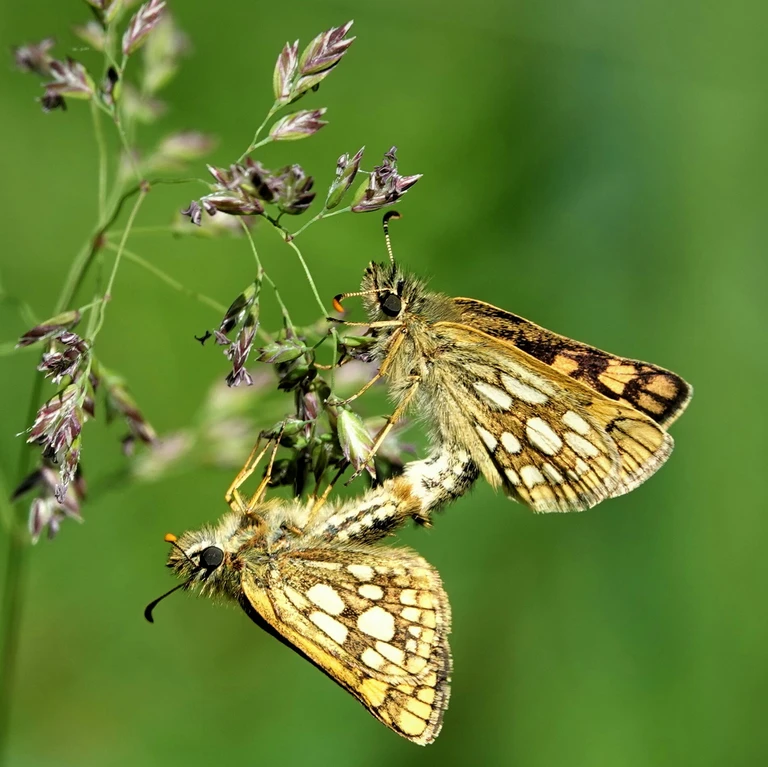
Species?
Carterocephalus palaemon
